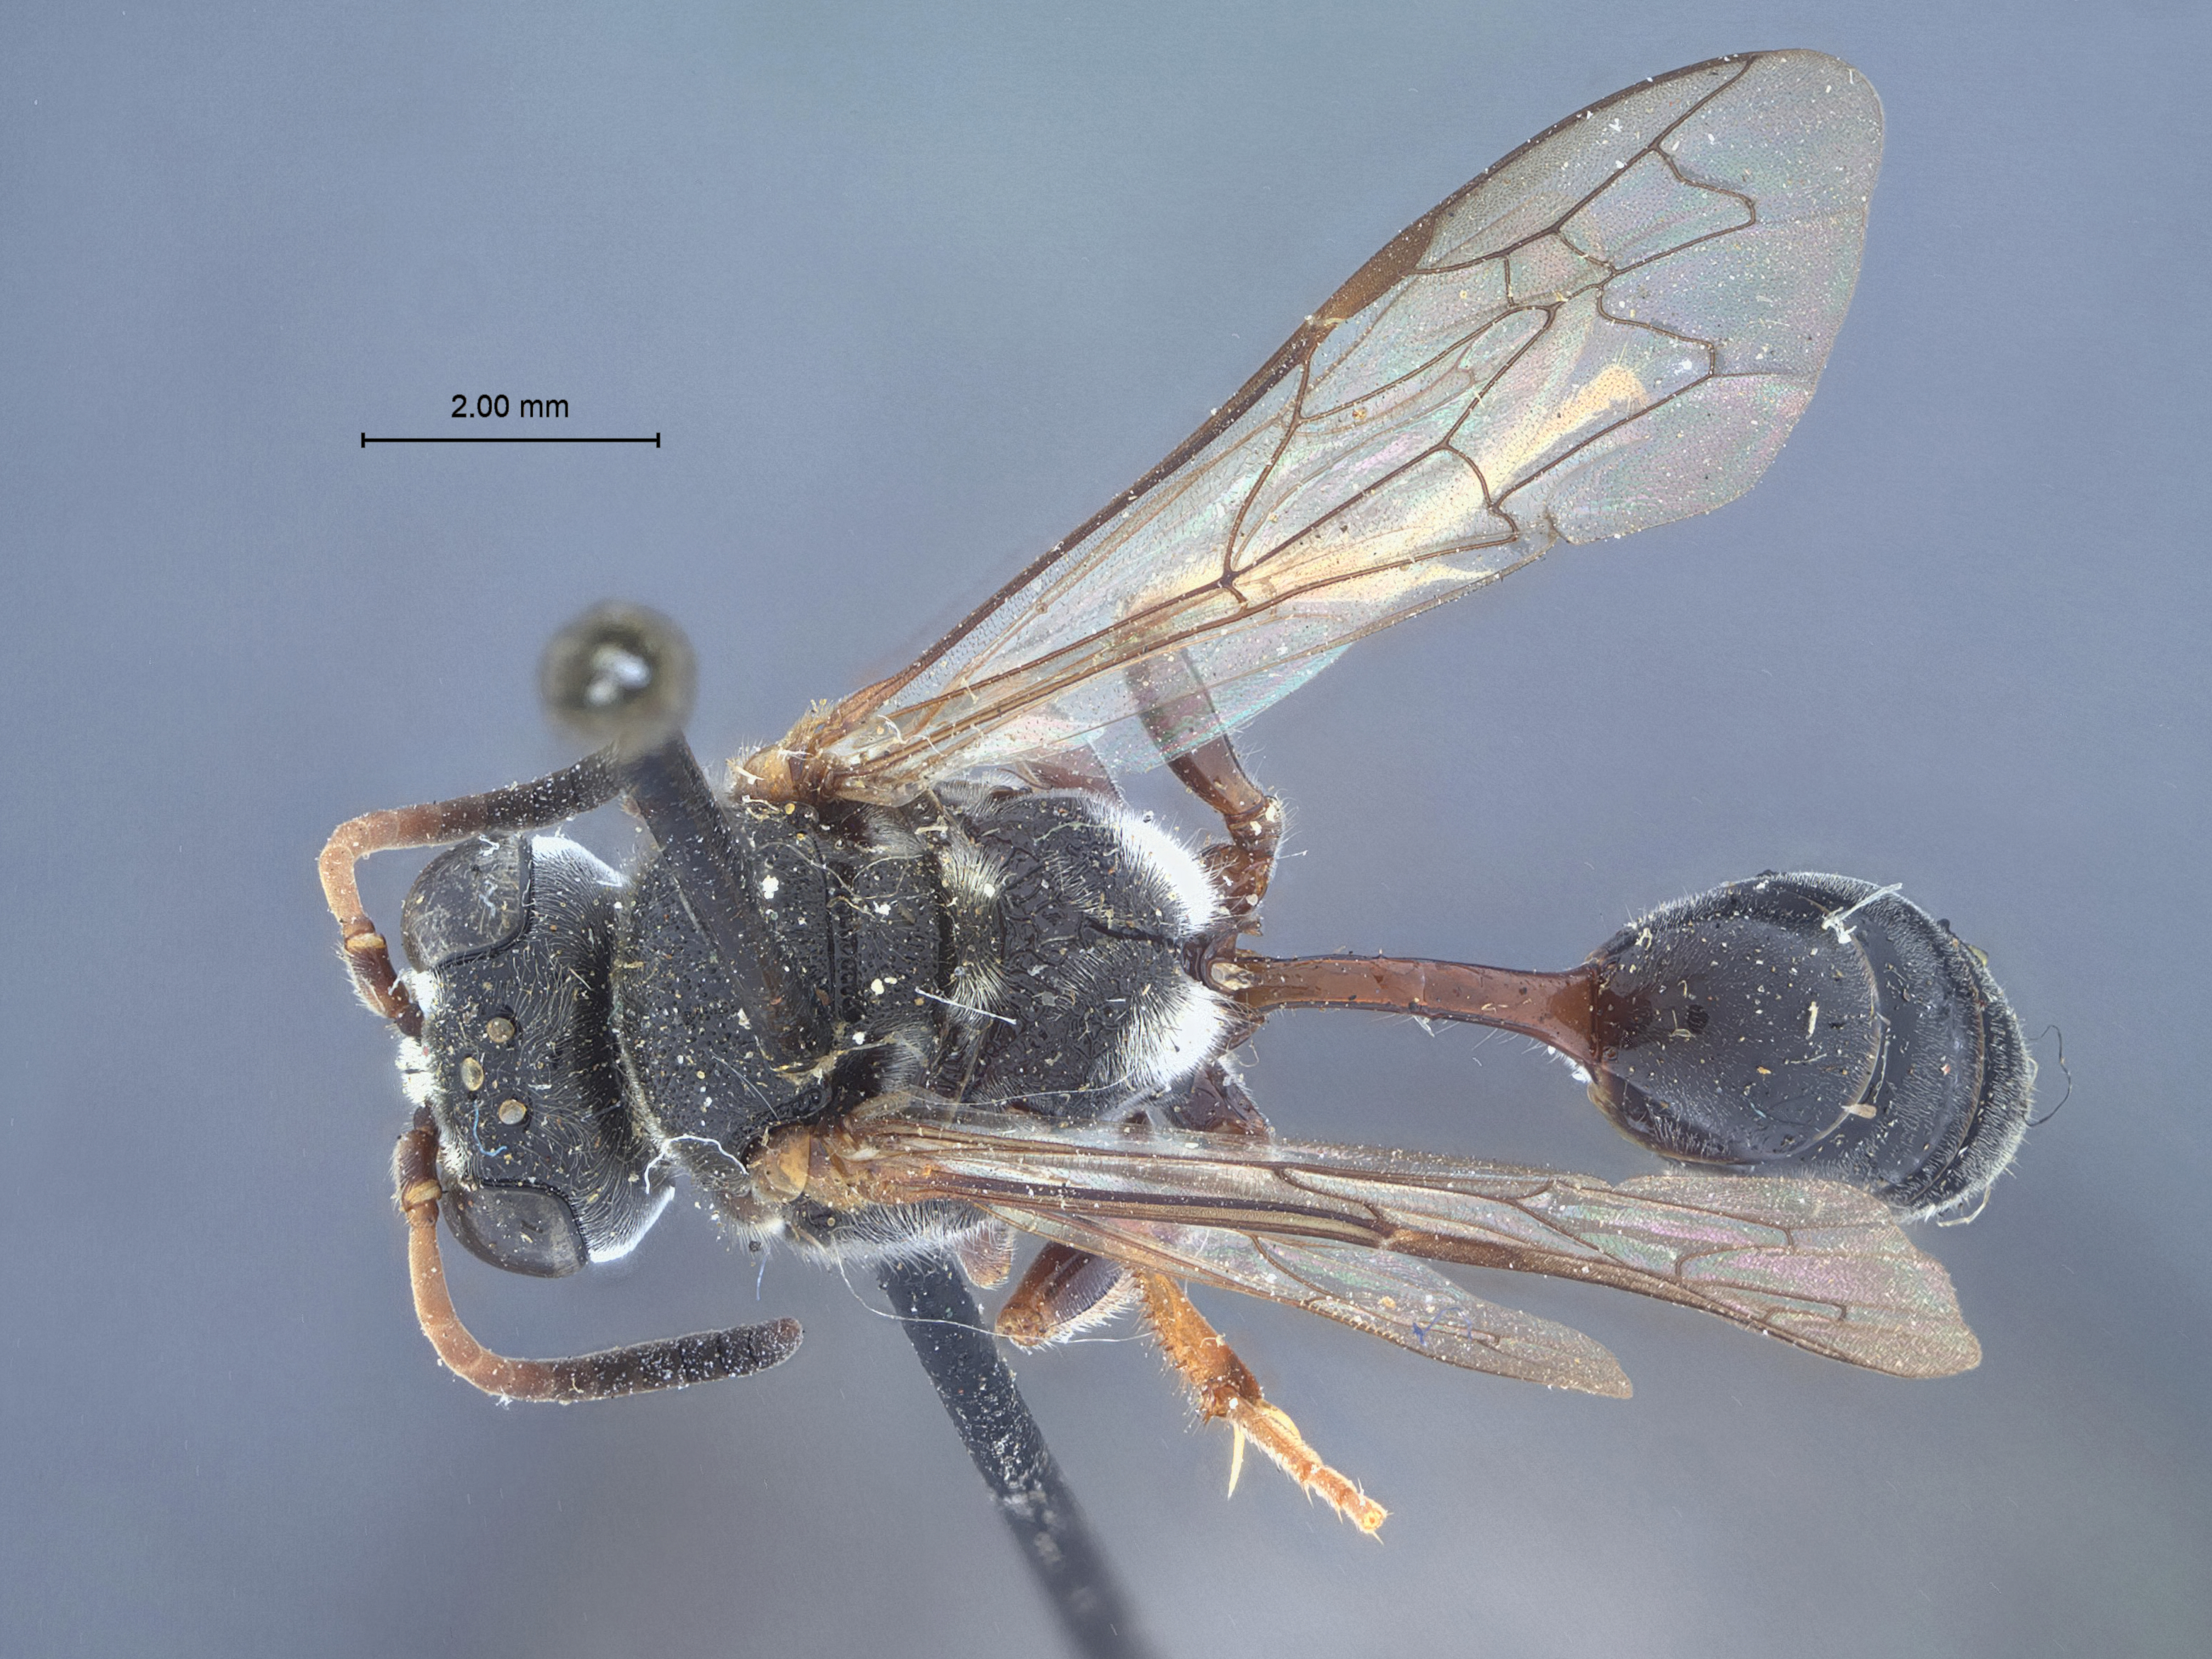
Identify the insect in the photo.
Mimesa punctata
